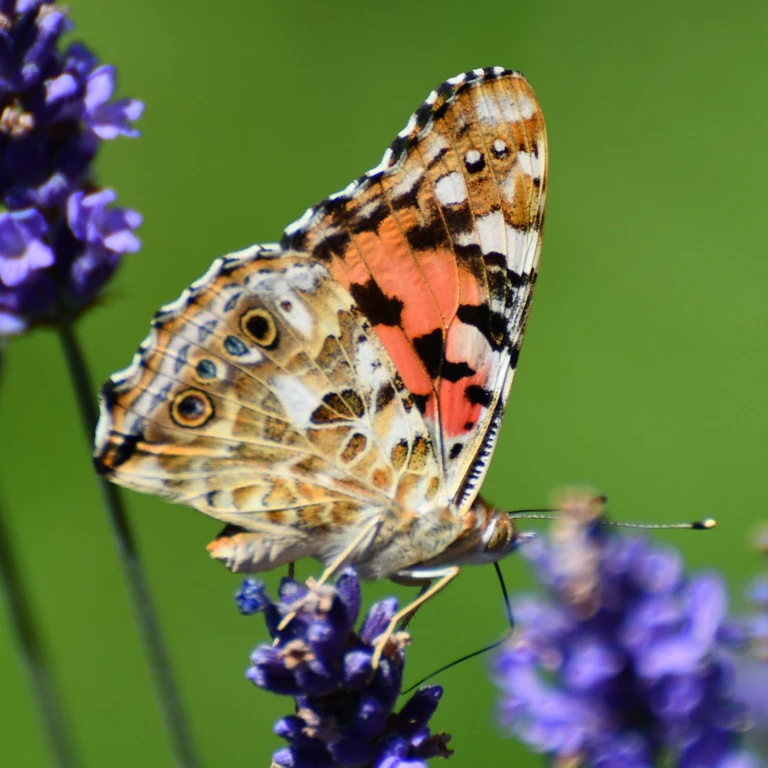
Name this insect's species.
Vanessa cardui
